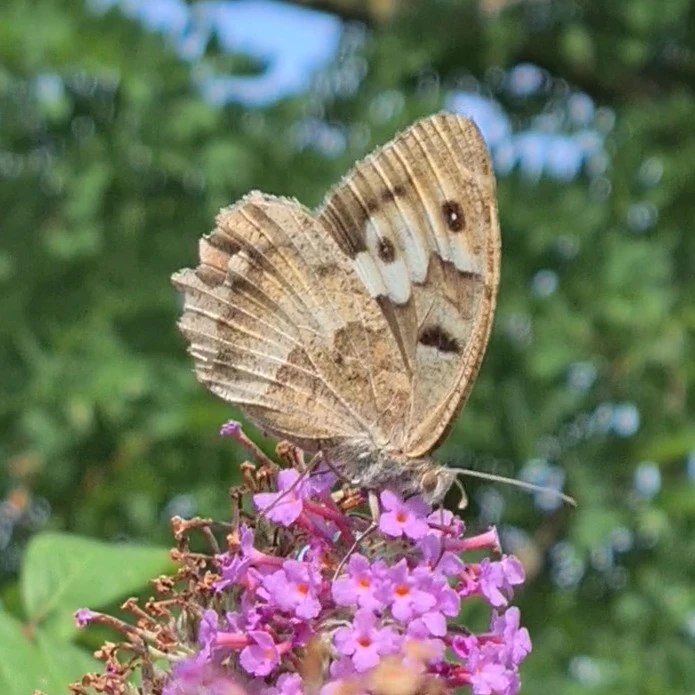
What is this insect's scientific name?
Chazara briseis (also Satyrus briseis)
